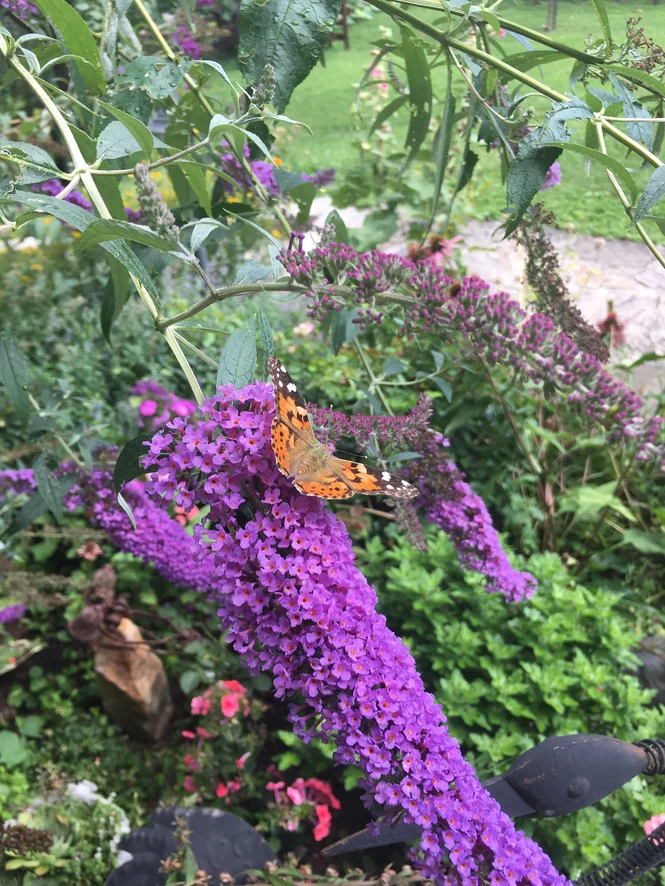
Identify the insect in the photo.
Vanessa cardui
